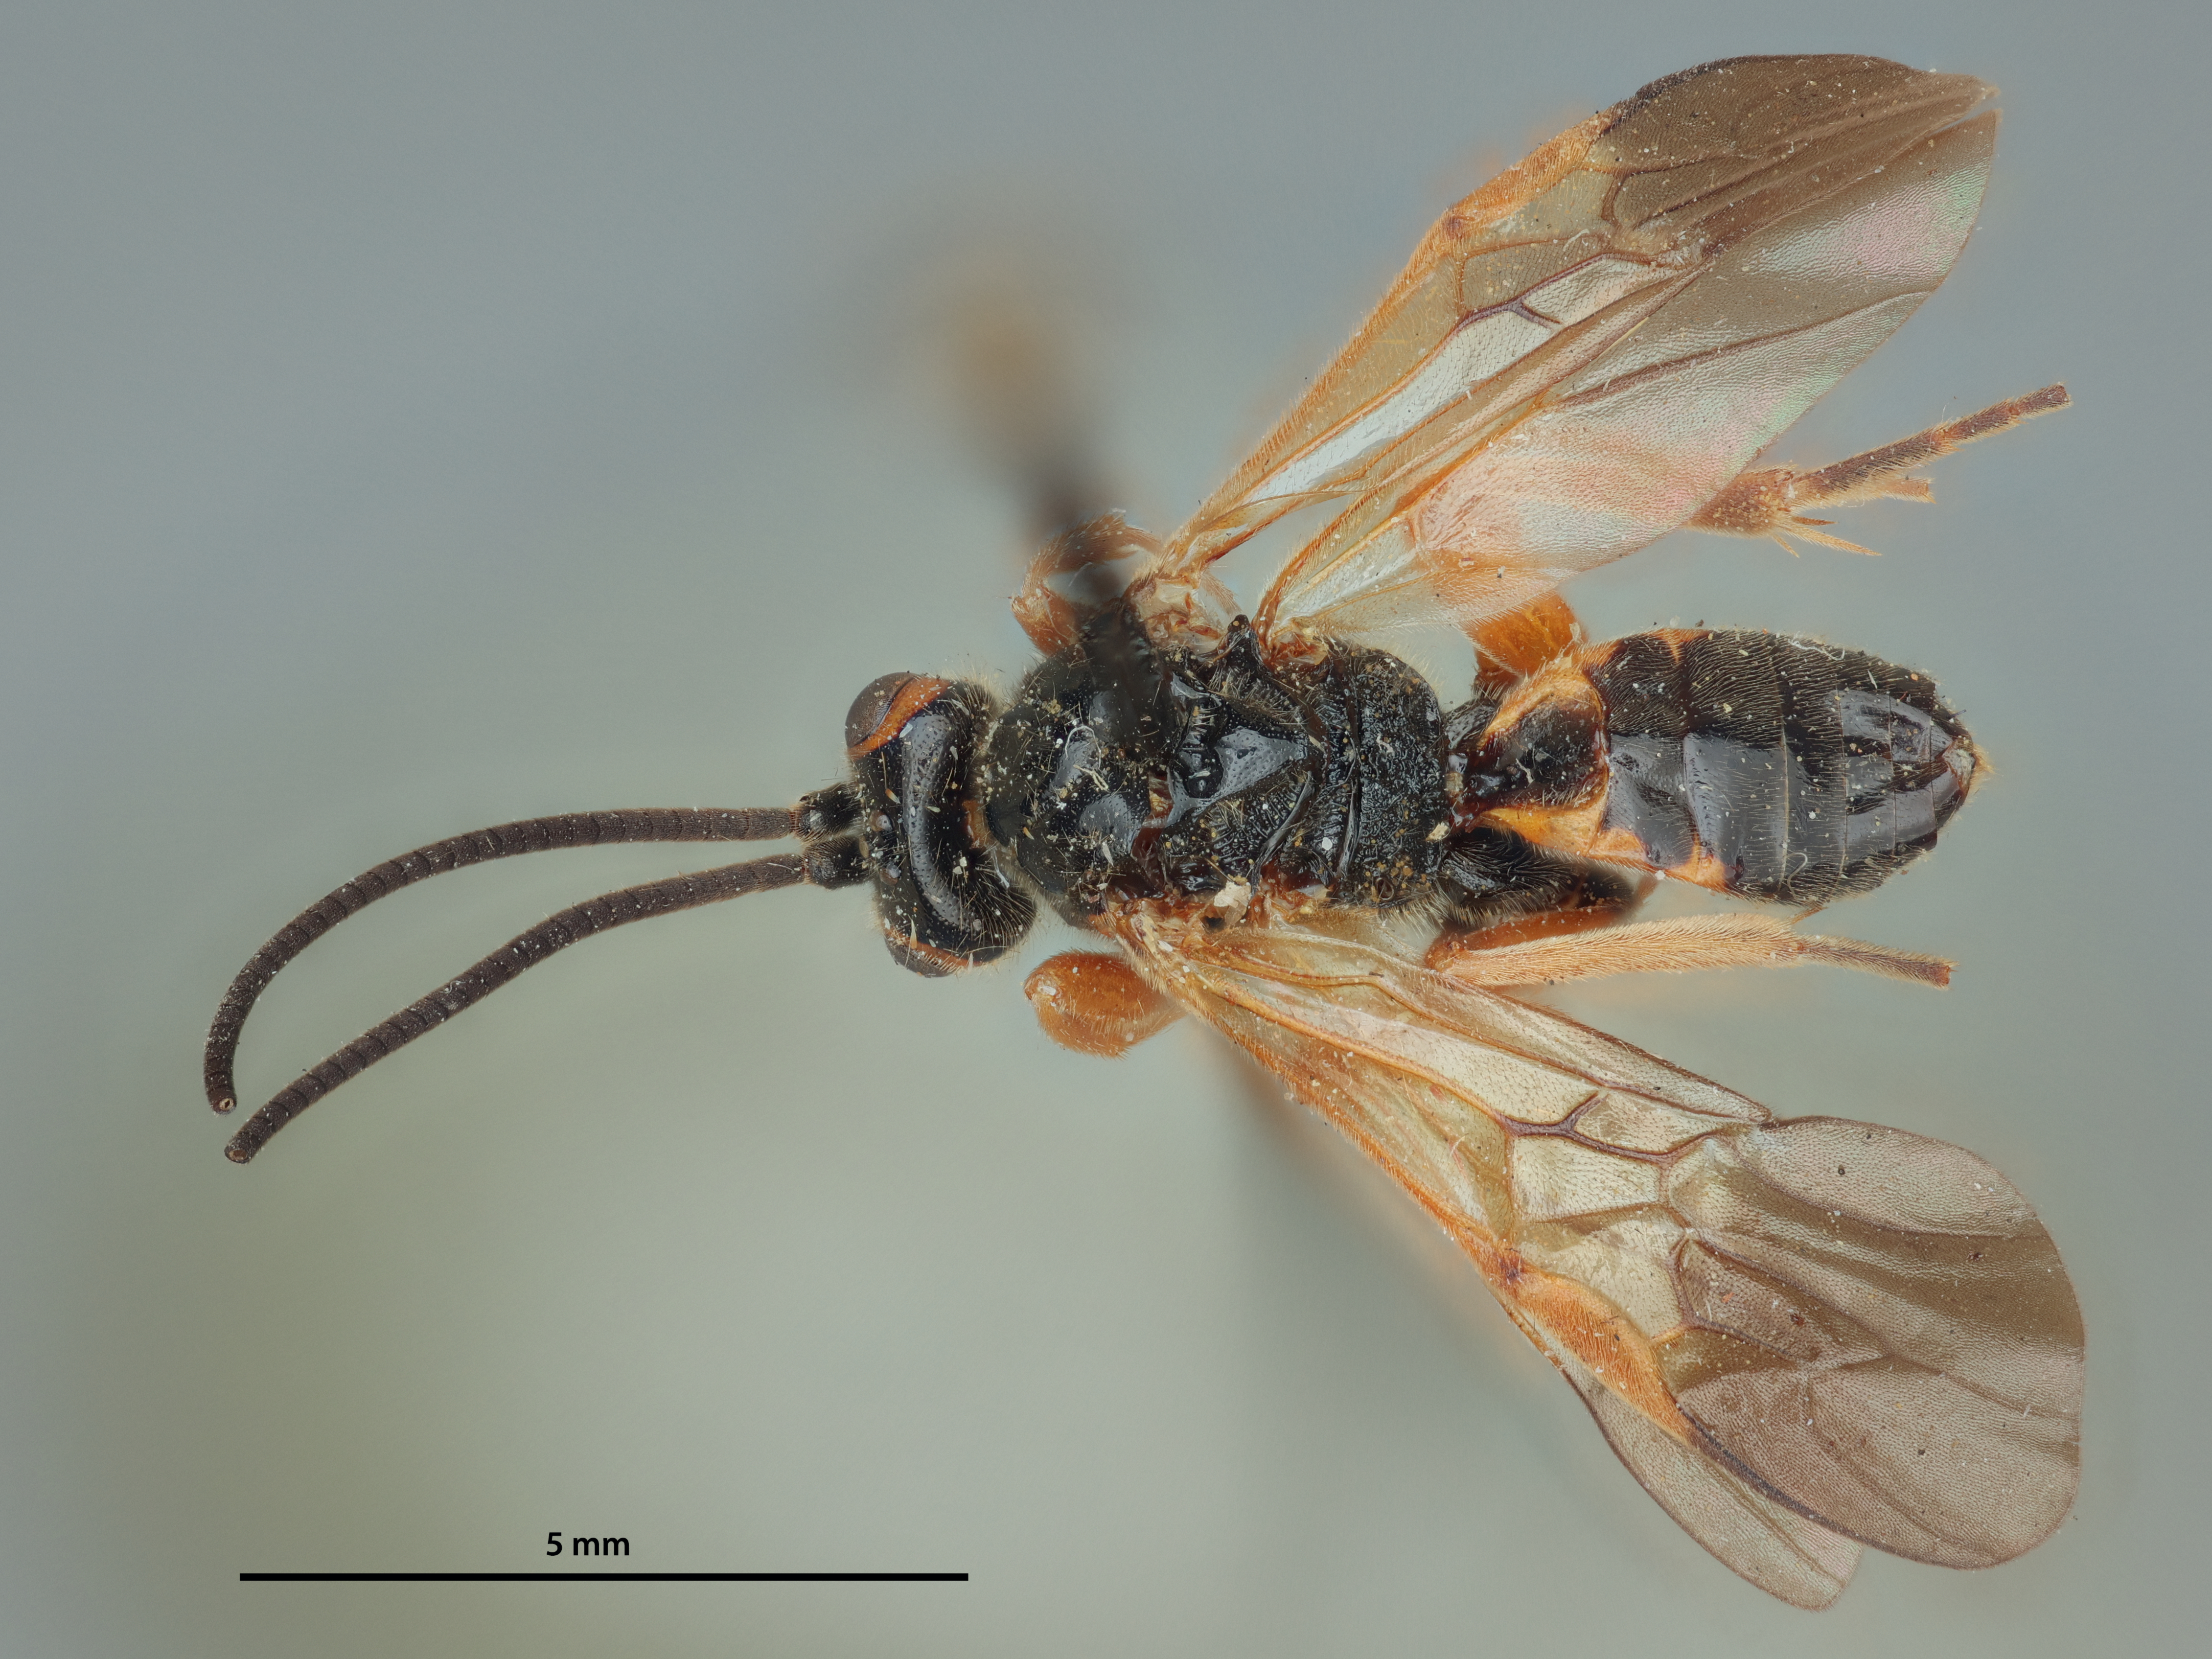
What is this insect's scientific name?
Cardiochiles dignus
